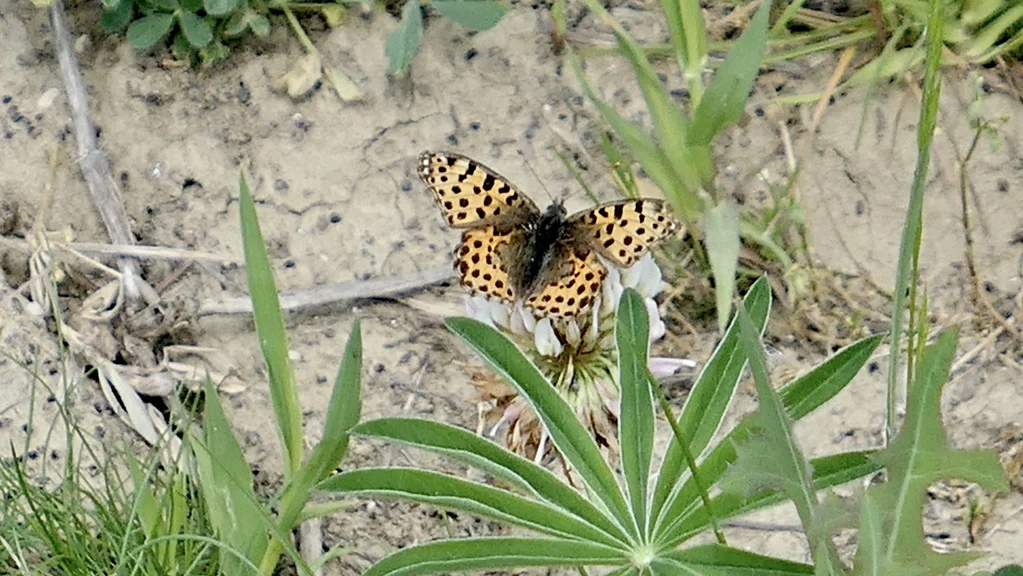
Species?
Issoria lathonia
